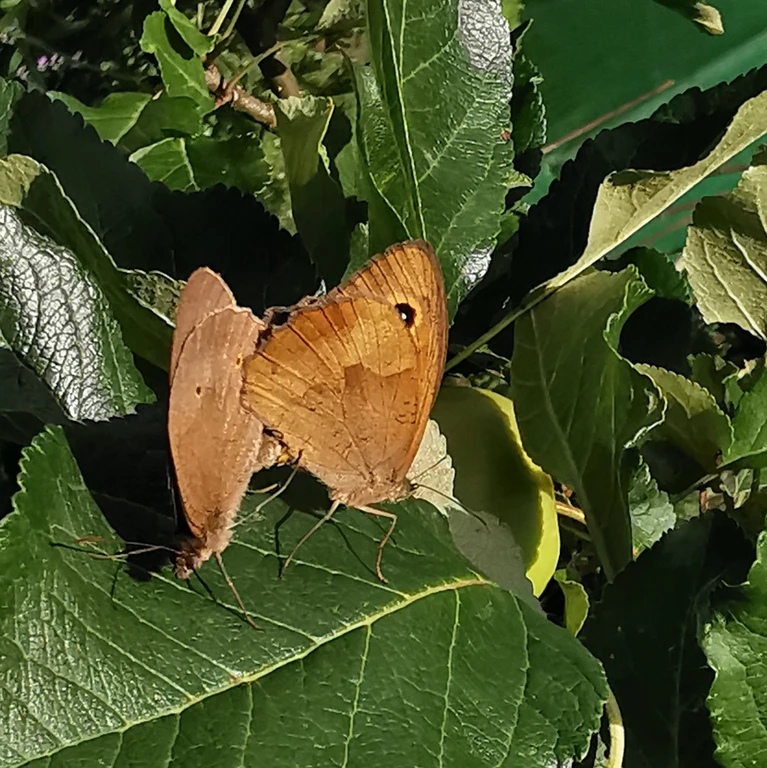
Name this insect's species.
Maniola jurtina
